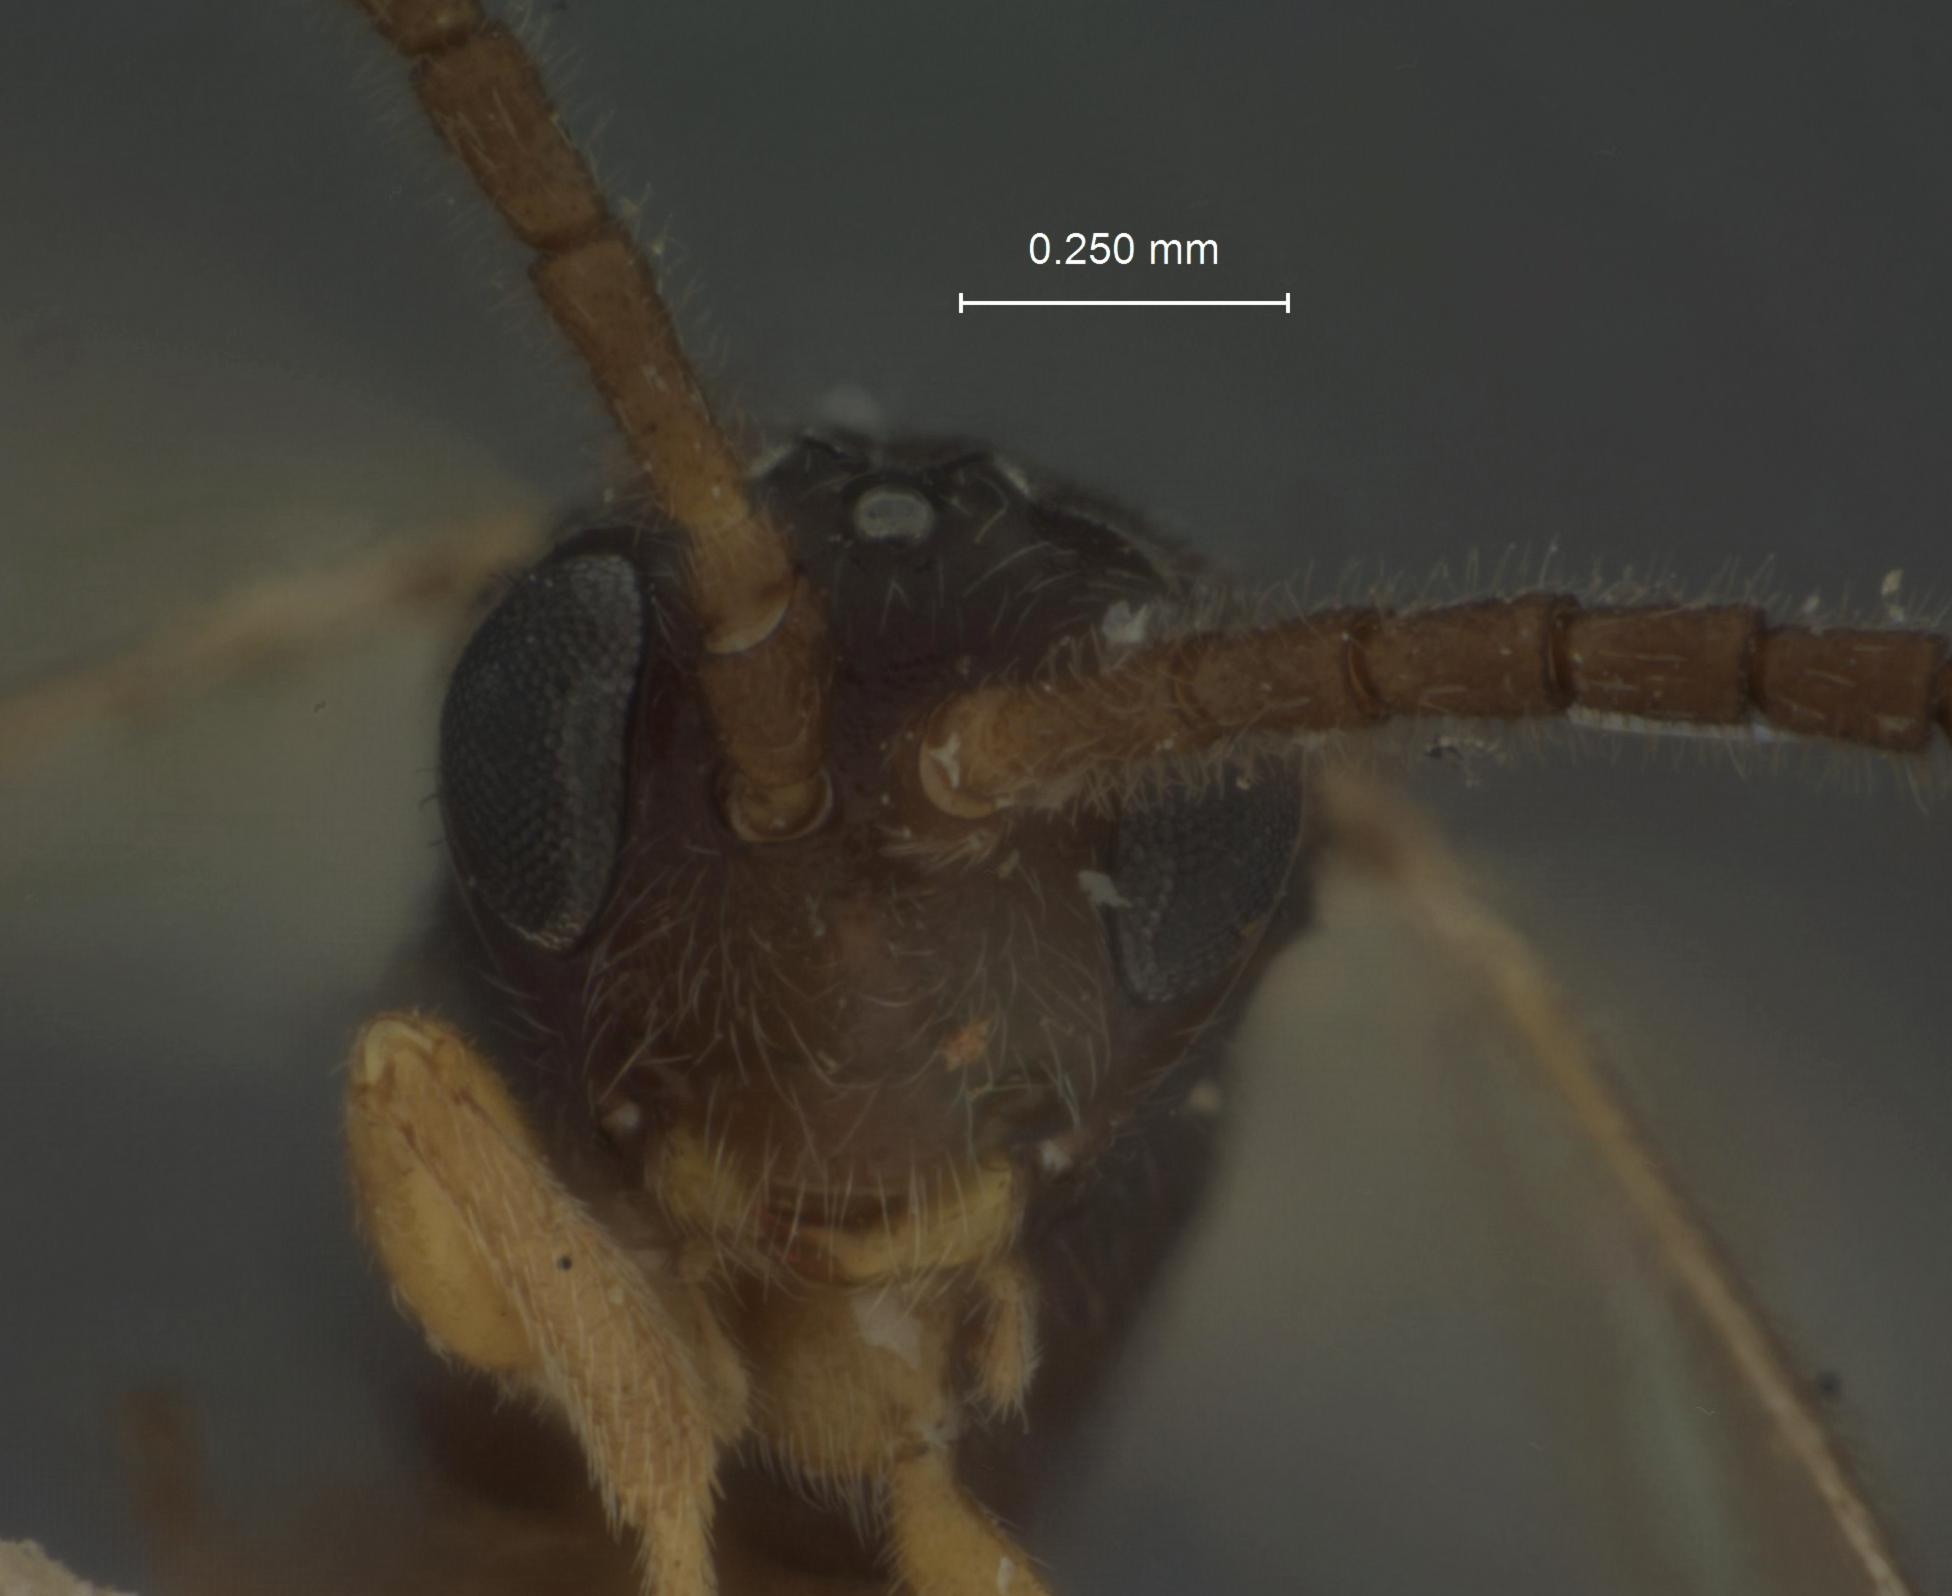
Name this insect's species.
Orthopelma bimaculata
